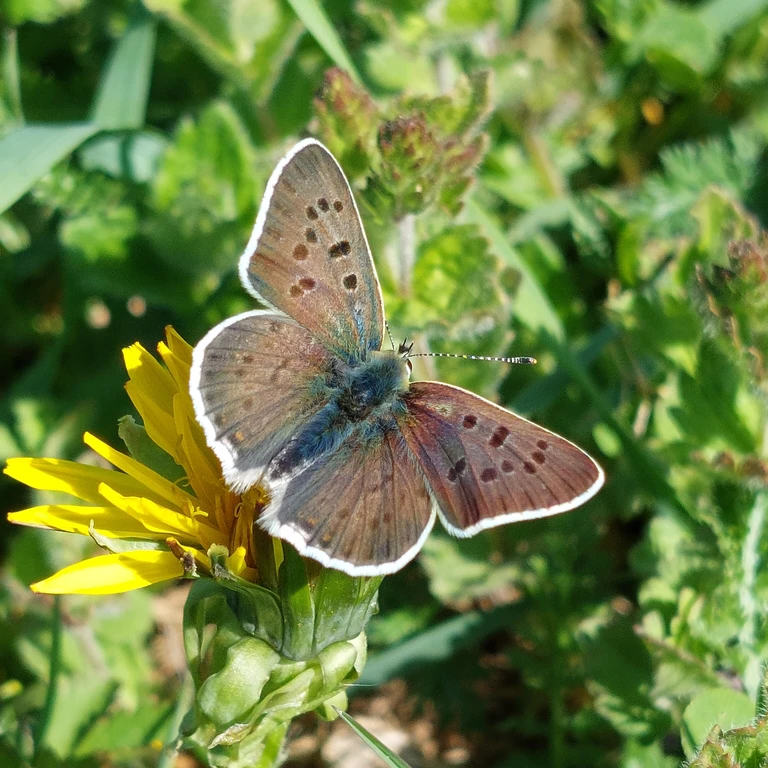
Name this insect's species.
Lycaena tityrus (also Loweia tityrus)
